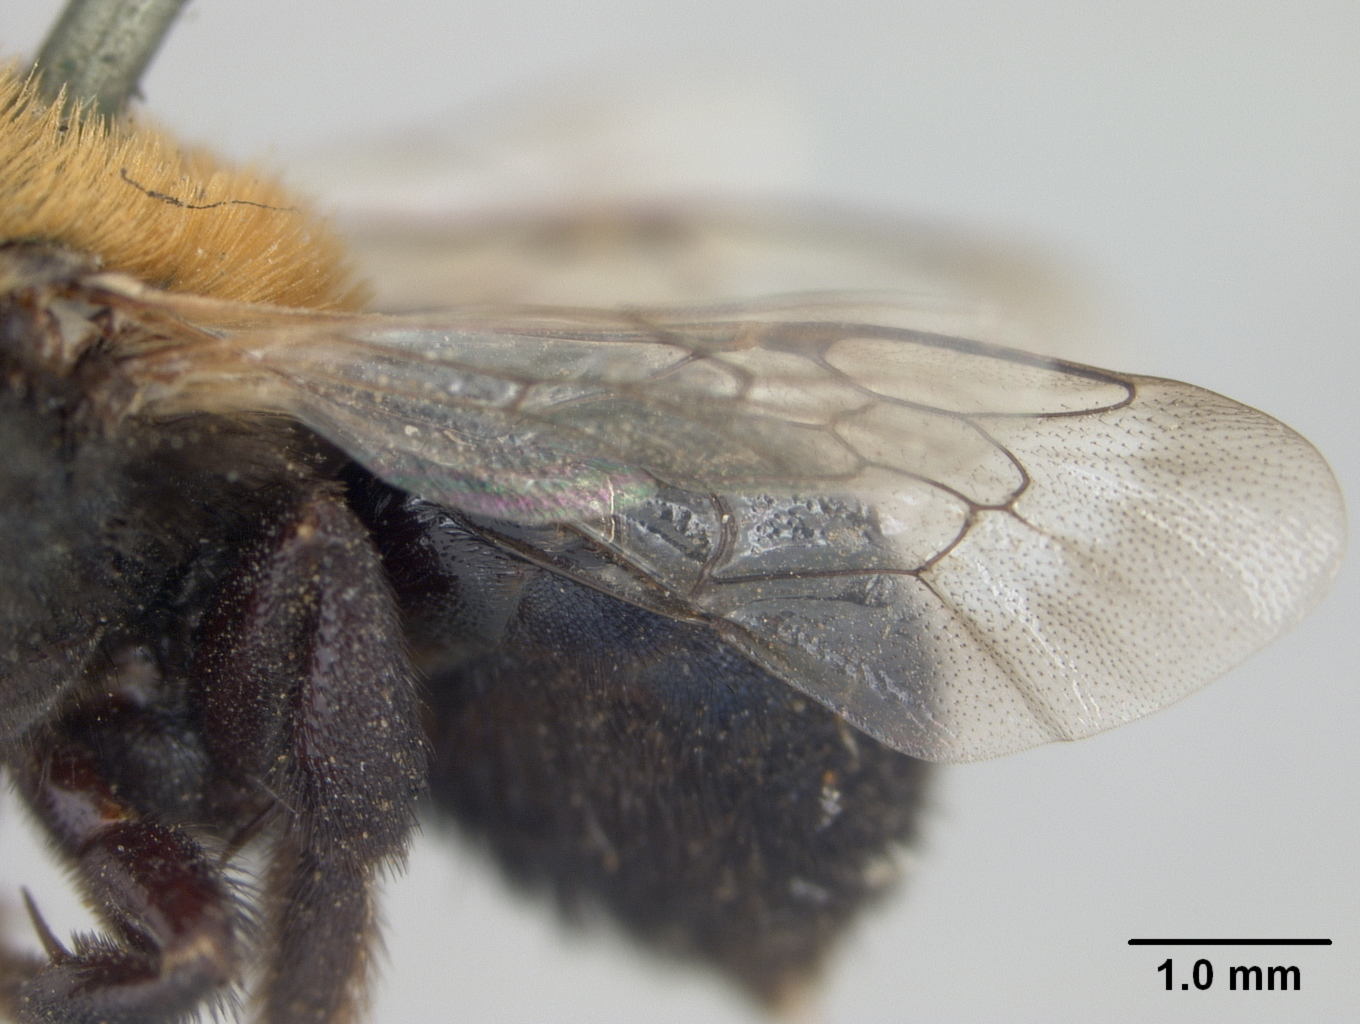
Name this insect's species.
Osmia cerasi
